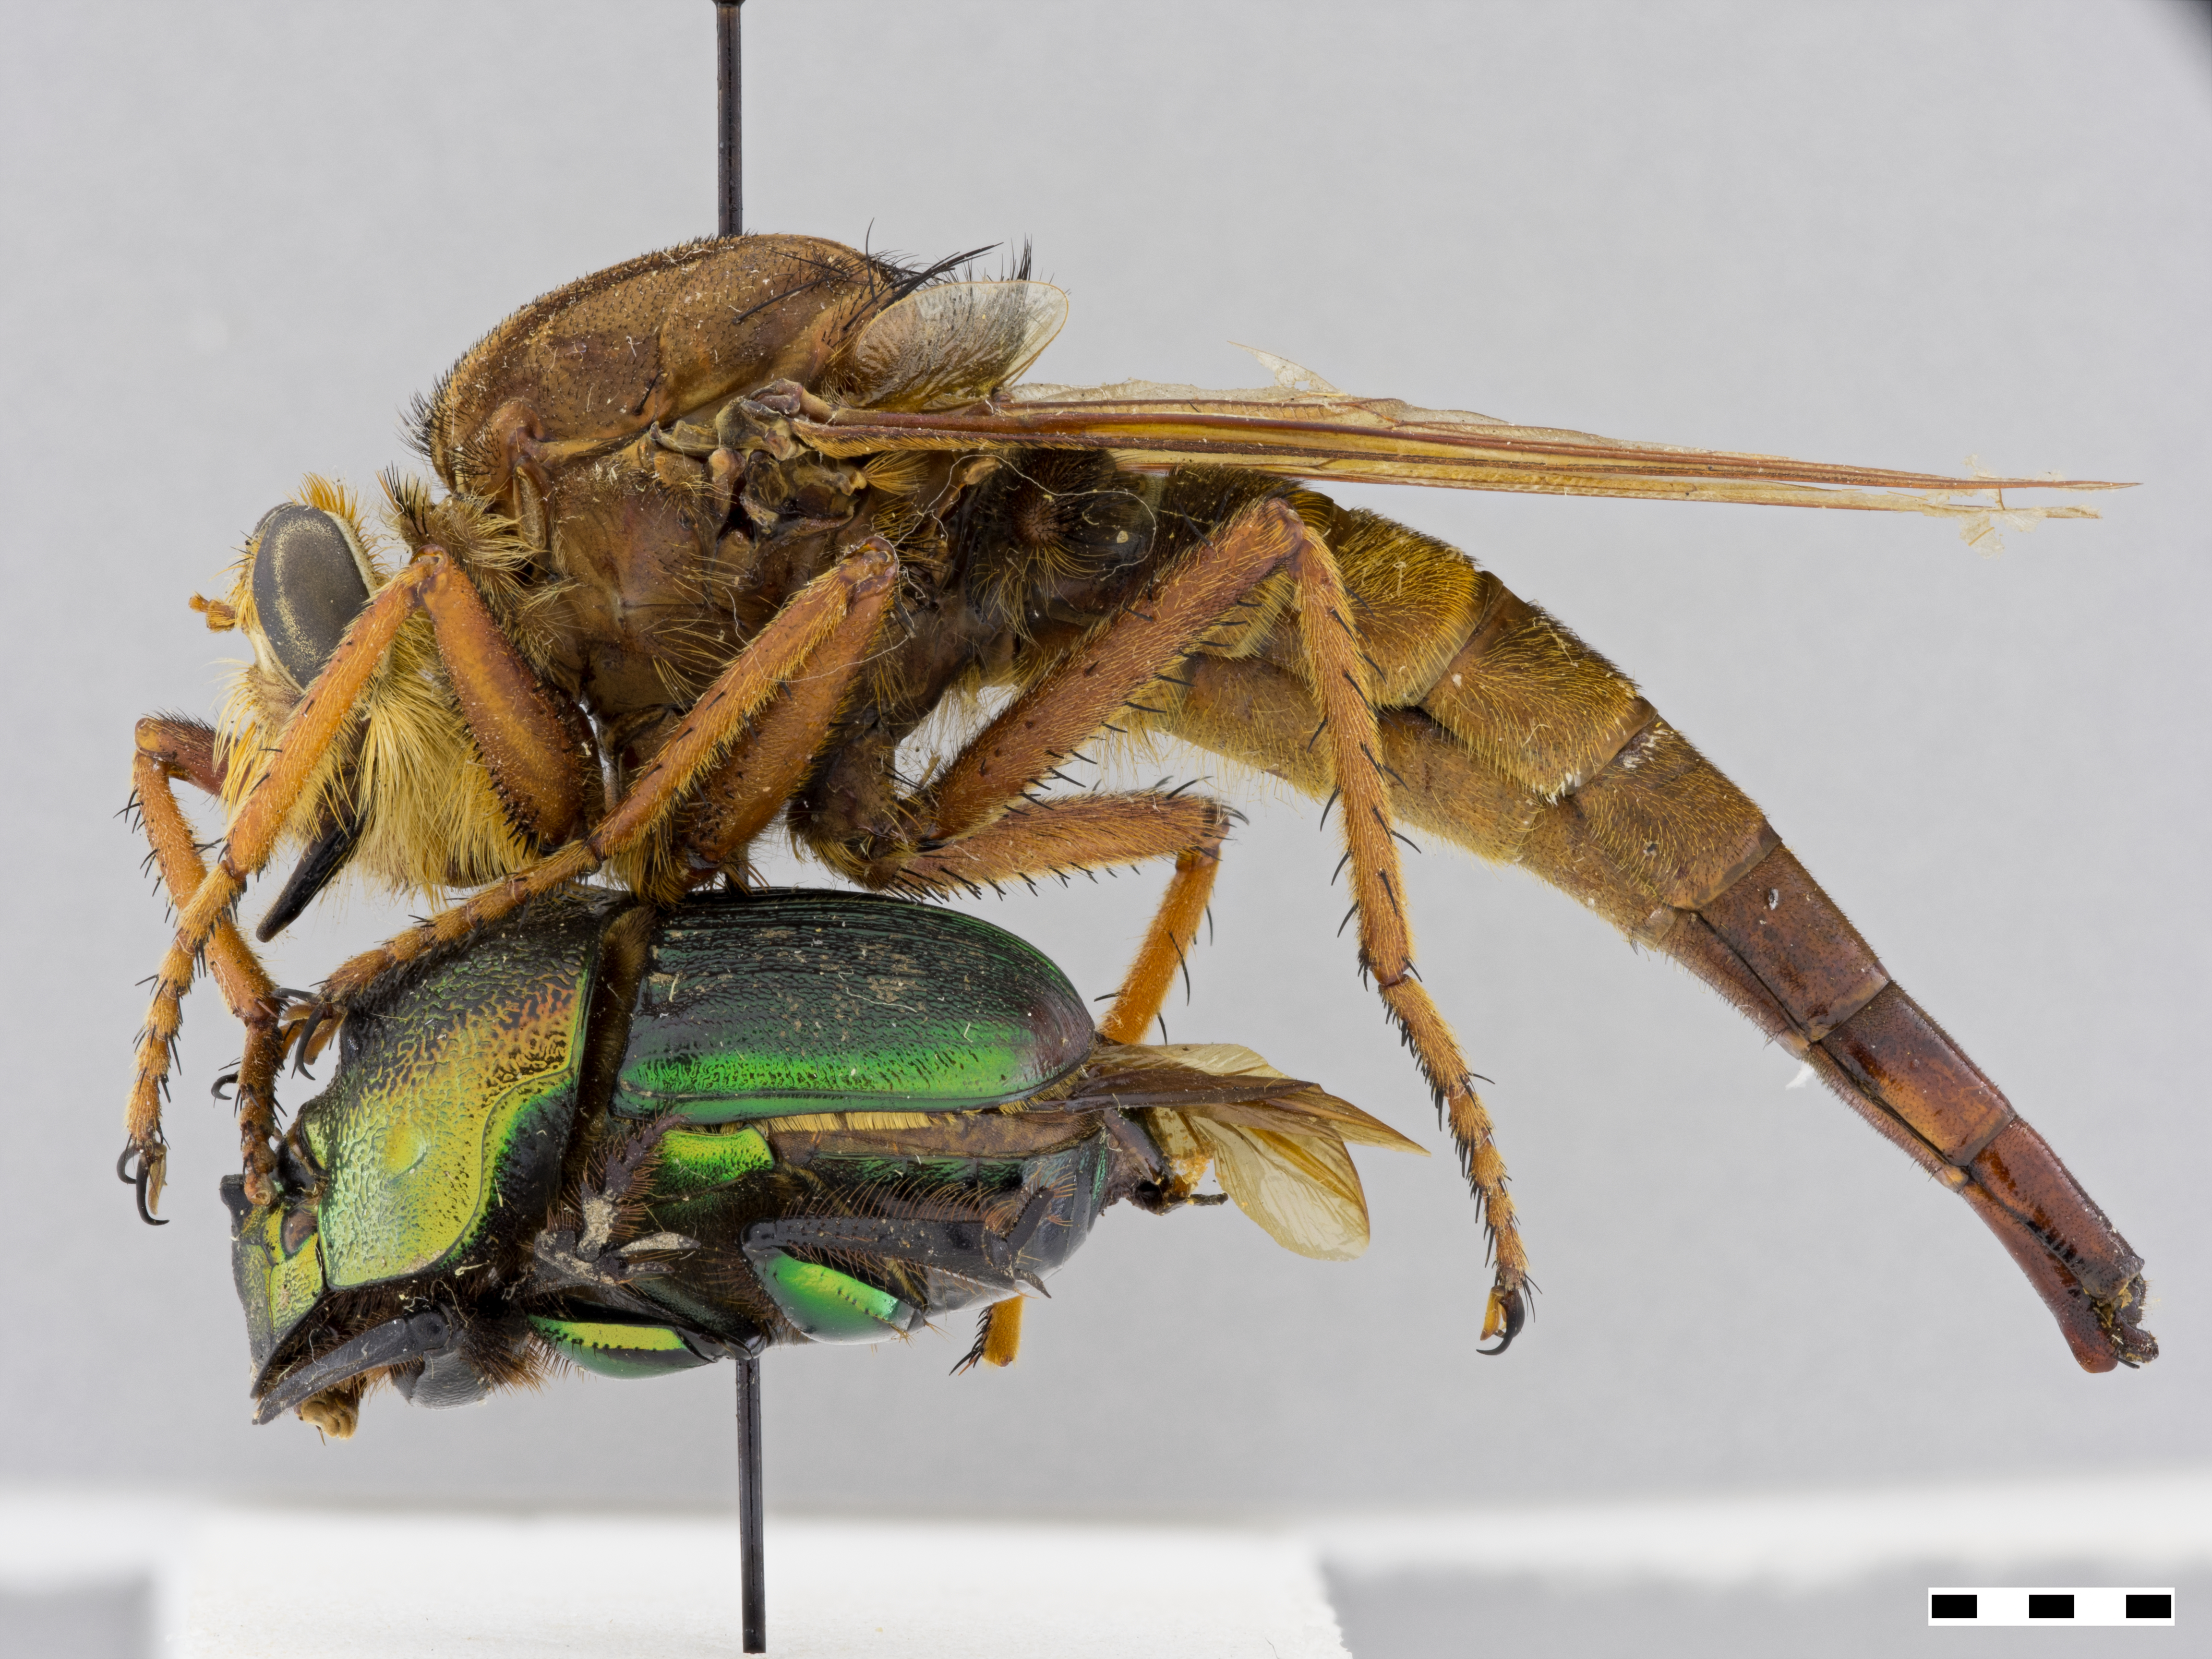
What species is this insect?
Proctacanthus heros
